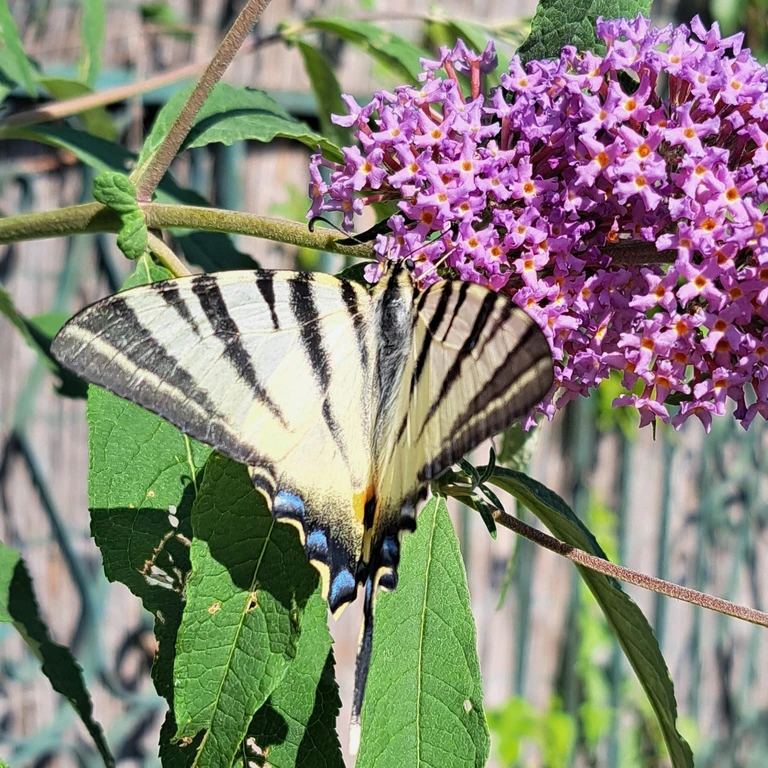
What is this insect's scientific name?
Iphiclides podalirius
